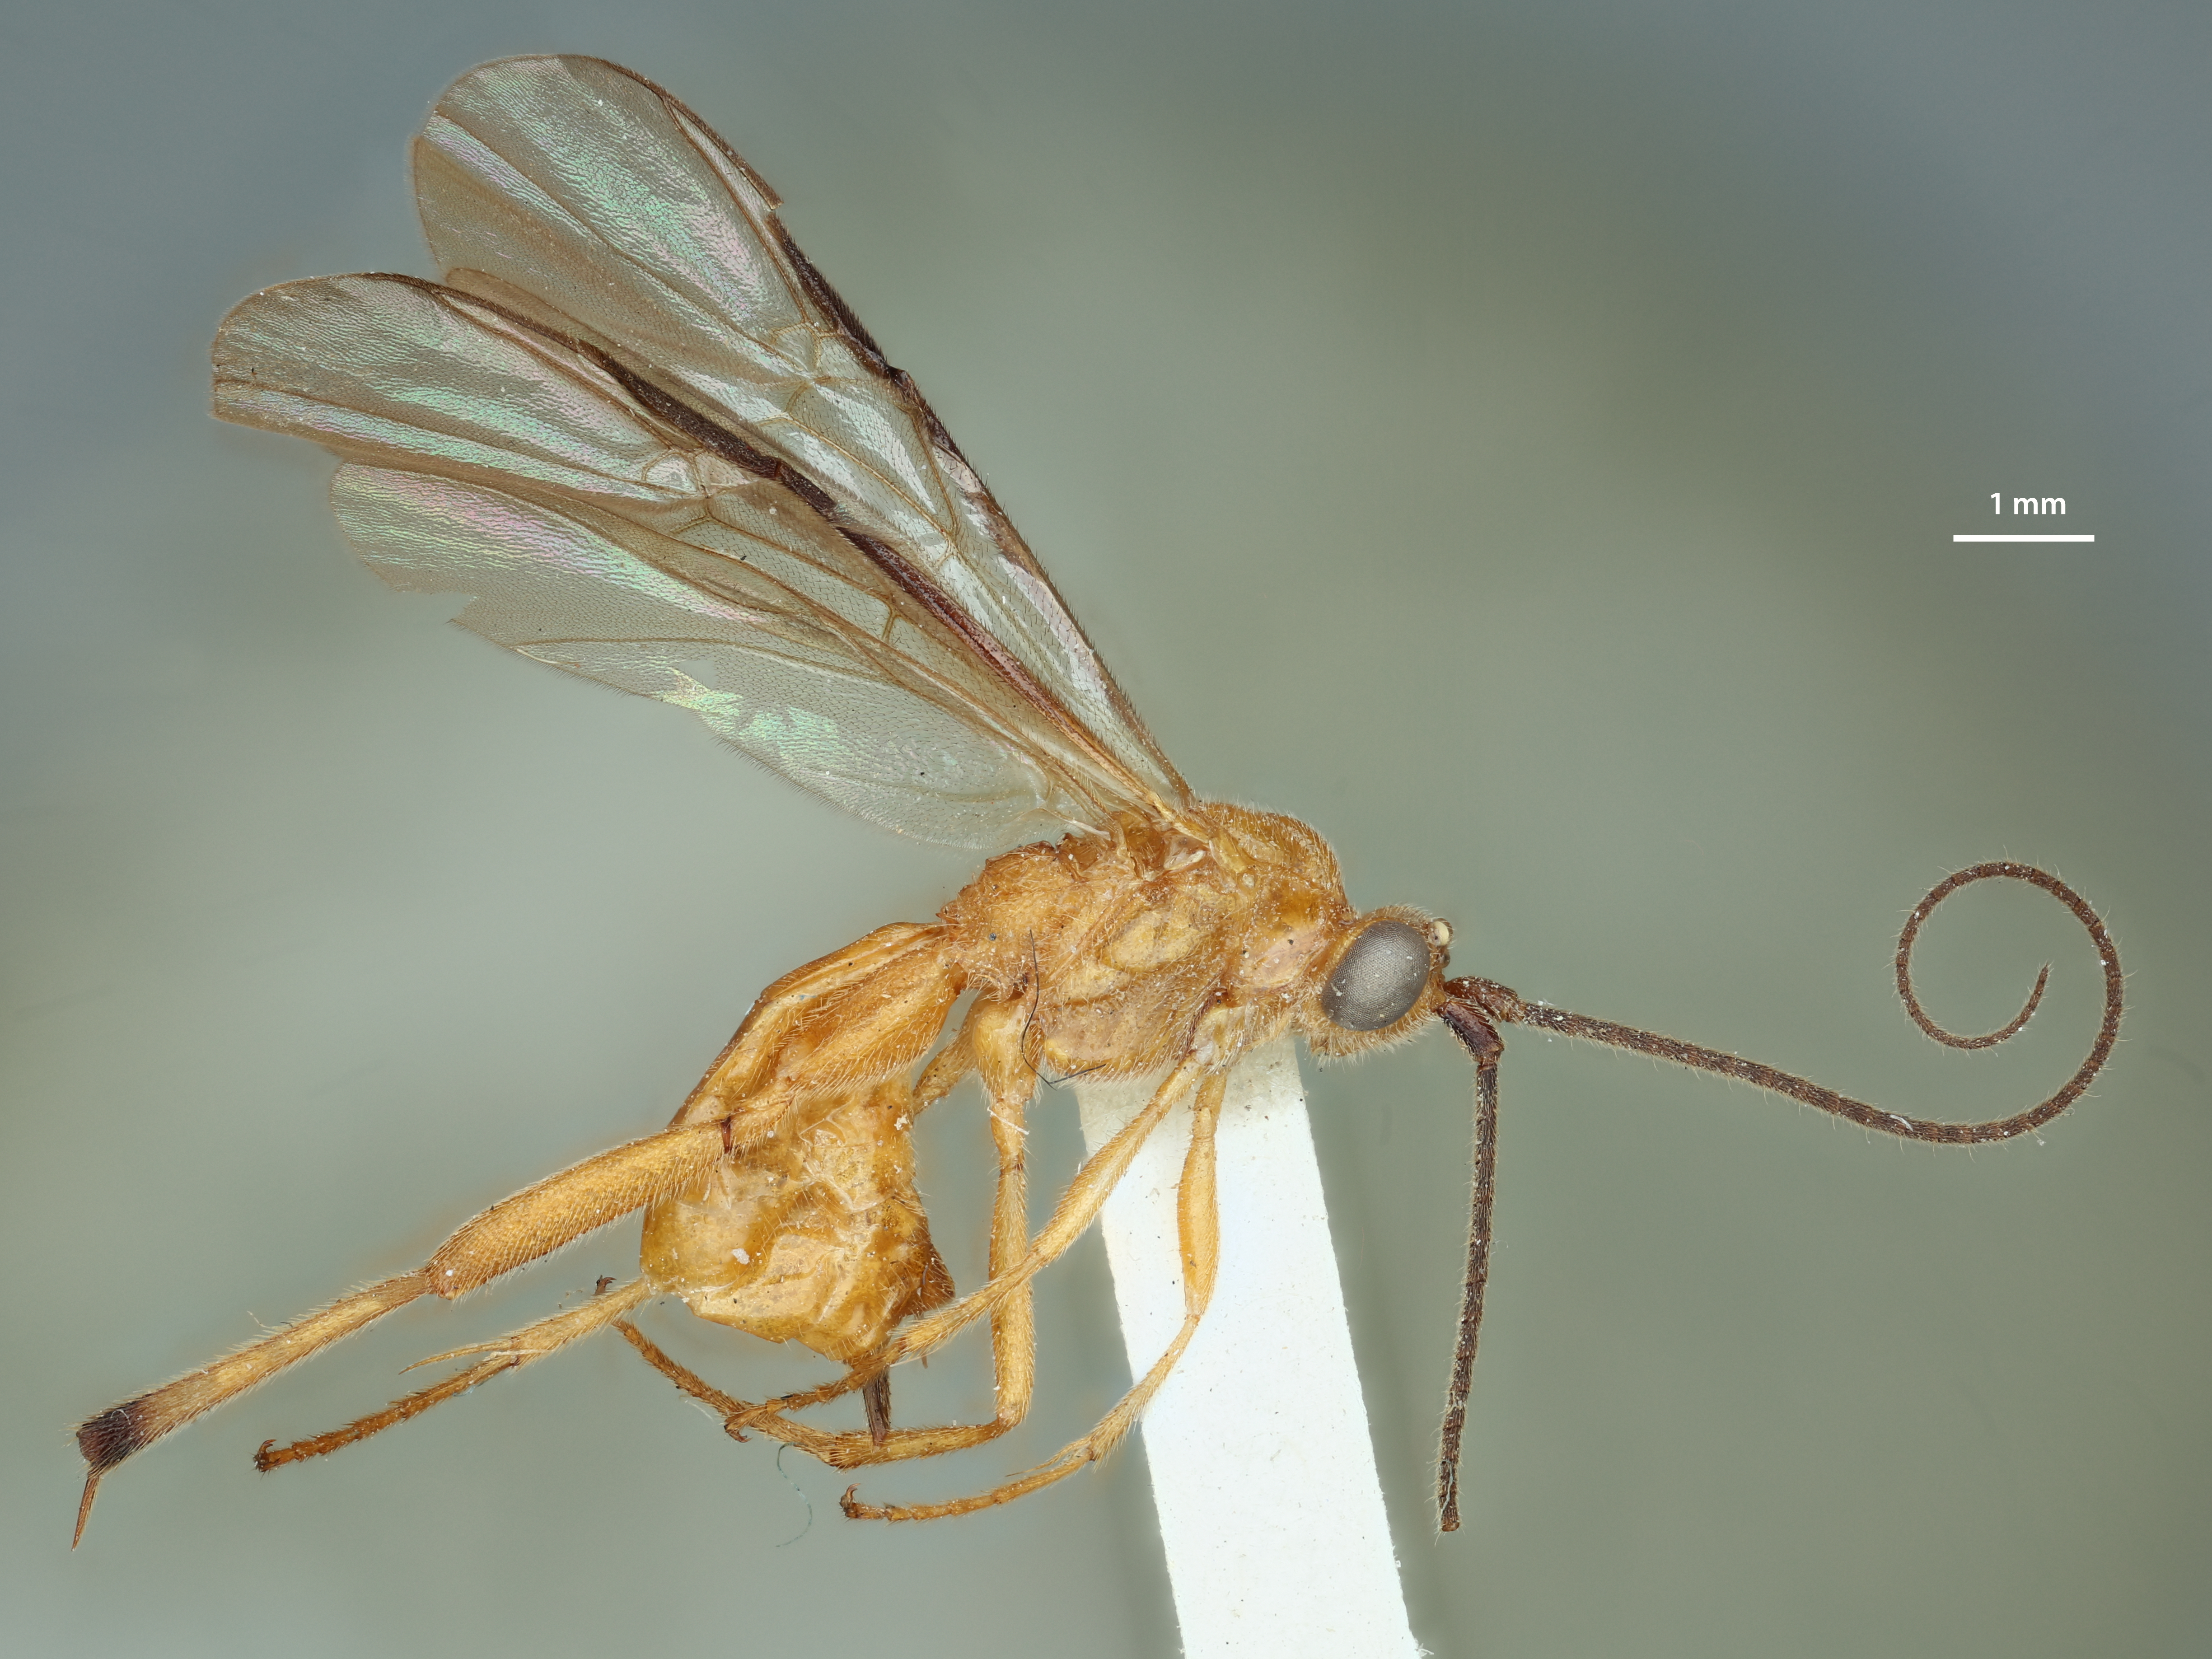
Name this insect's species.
Neophylax snyderi
